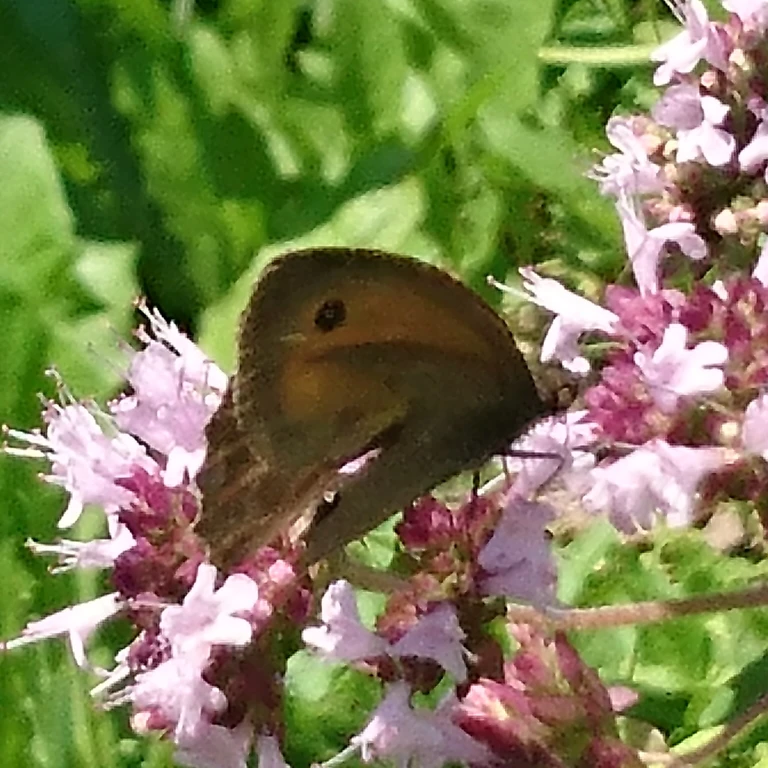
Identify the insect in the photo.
Maniola jurtina
